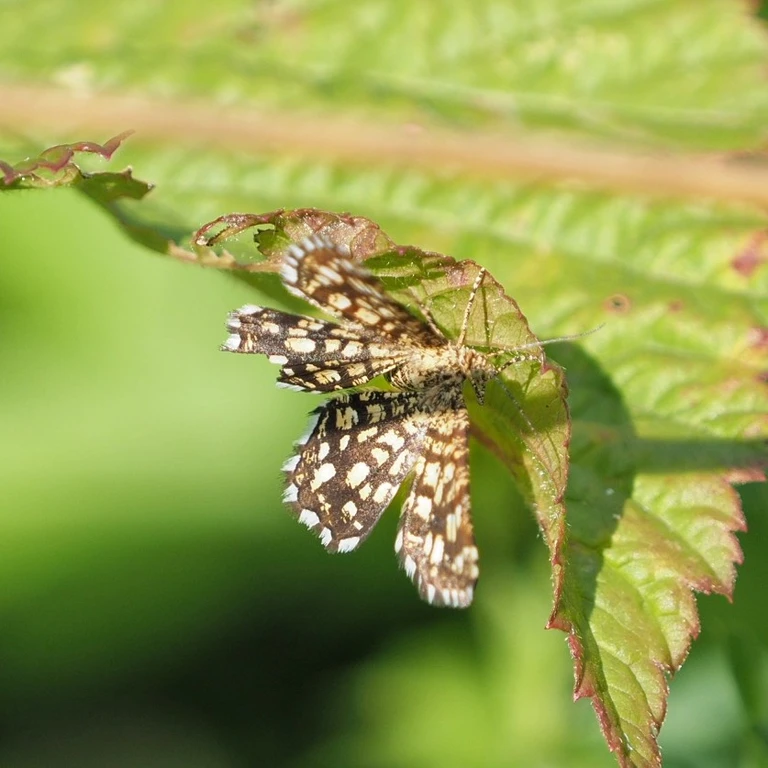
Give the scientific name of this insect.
Chiasmia clathrata
